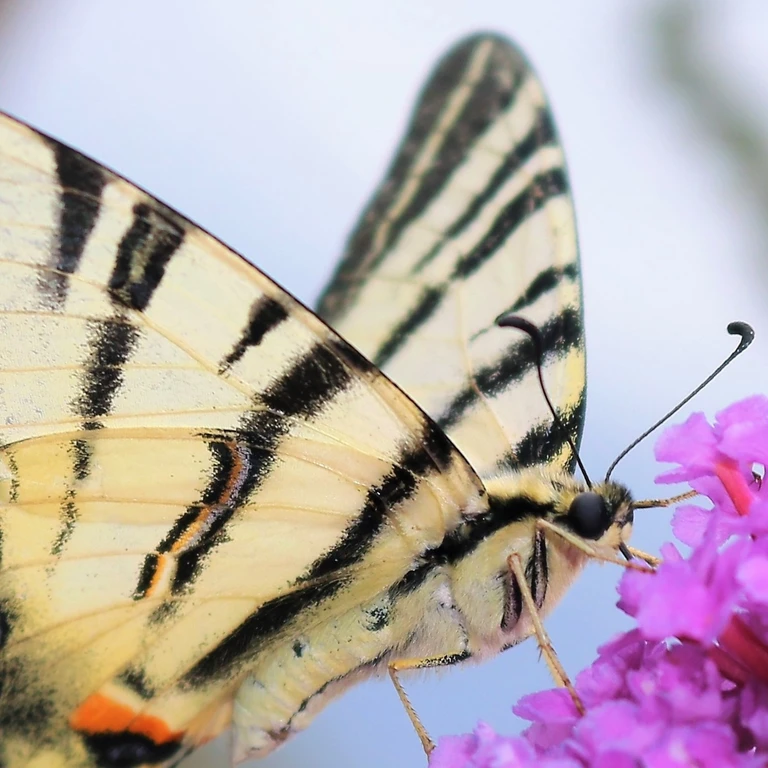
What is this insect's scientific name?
Iphiclides podalirius
